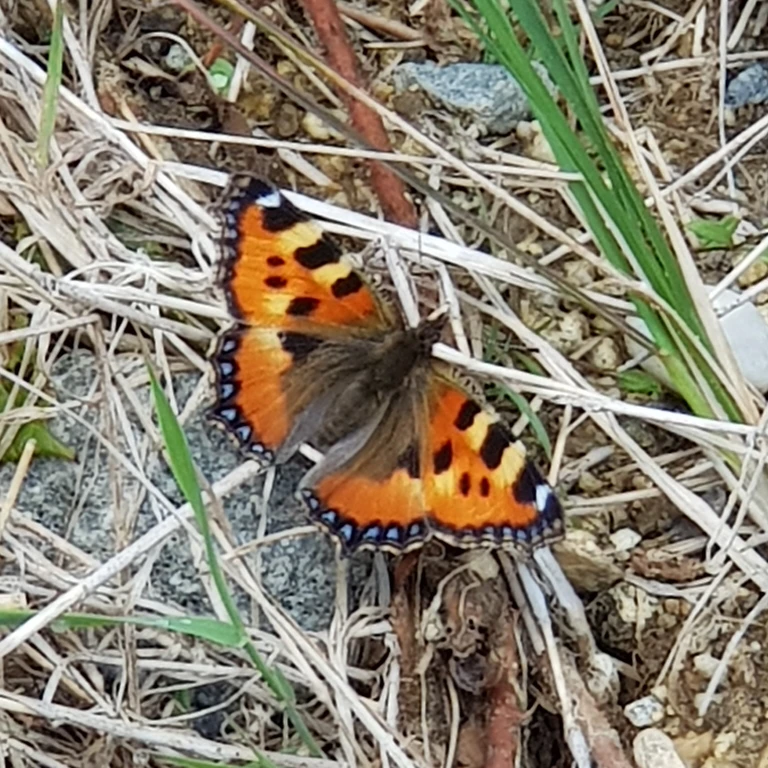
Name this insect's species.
Aglais urticae
